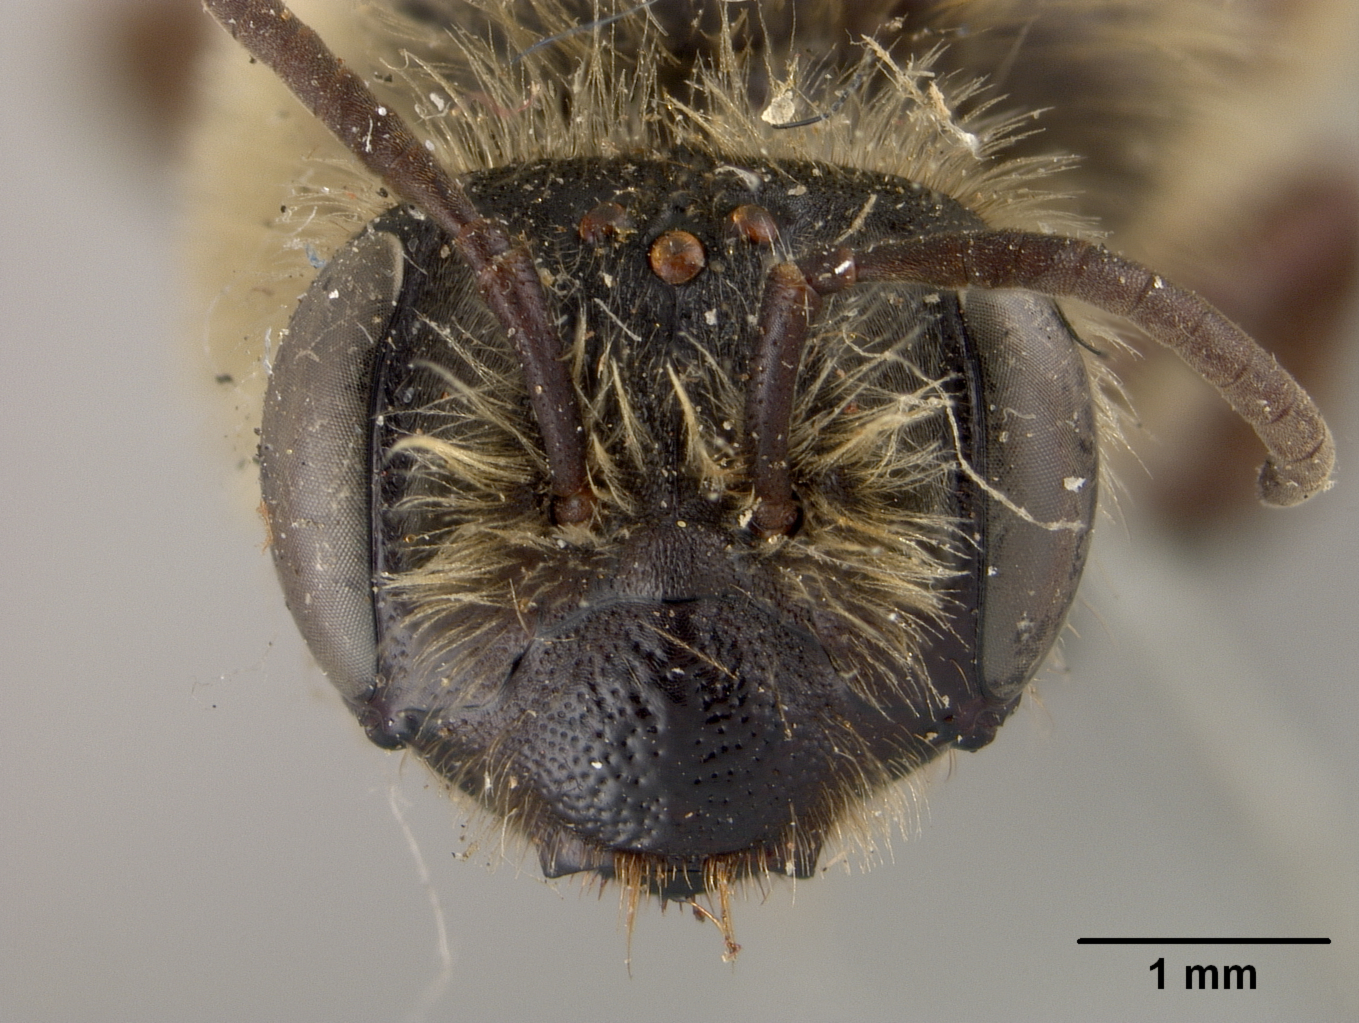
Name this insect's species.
Andrena dunningi
